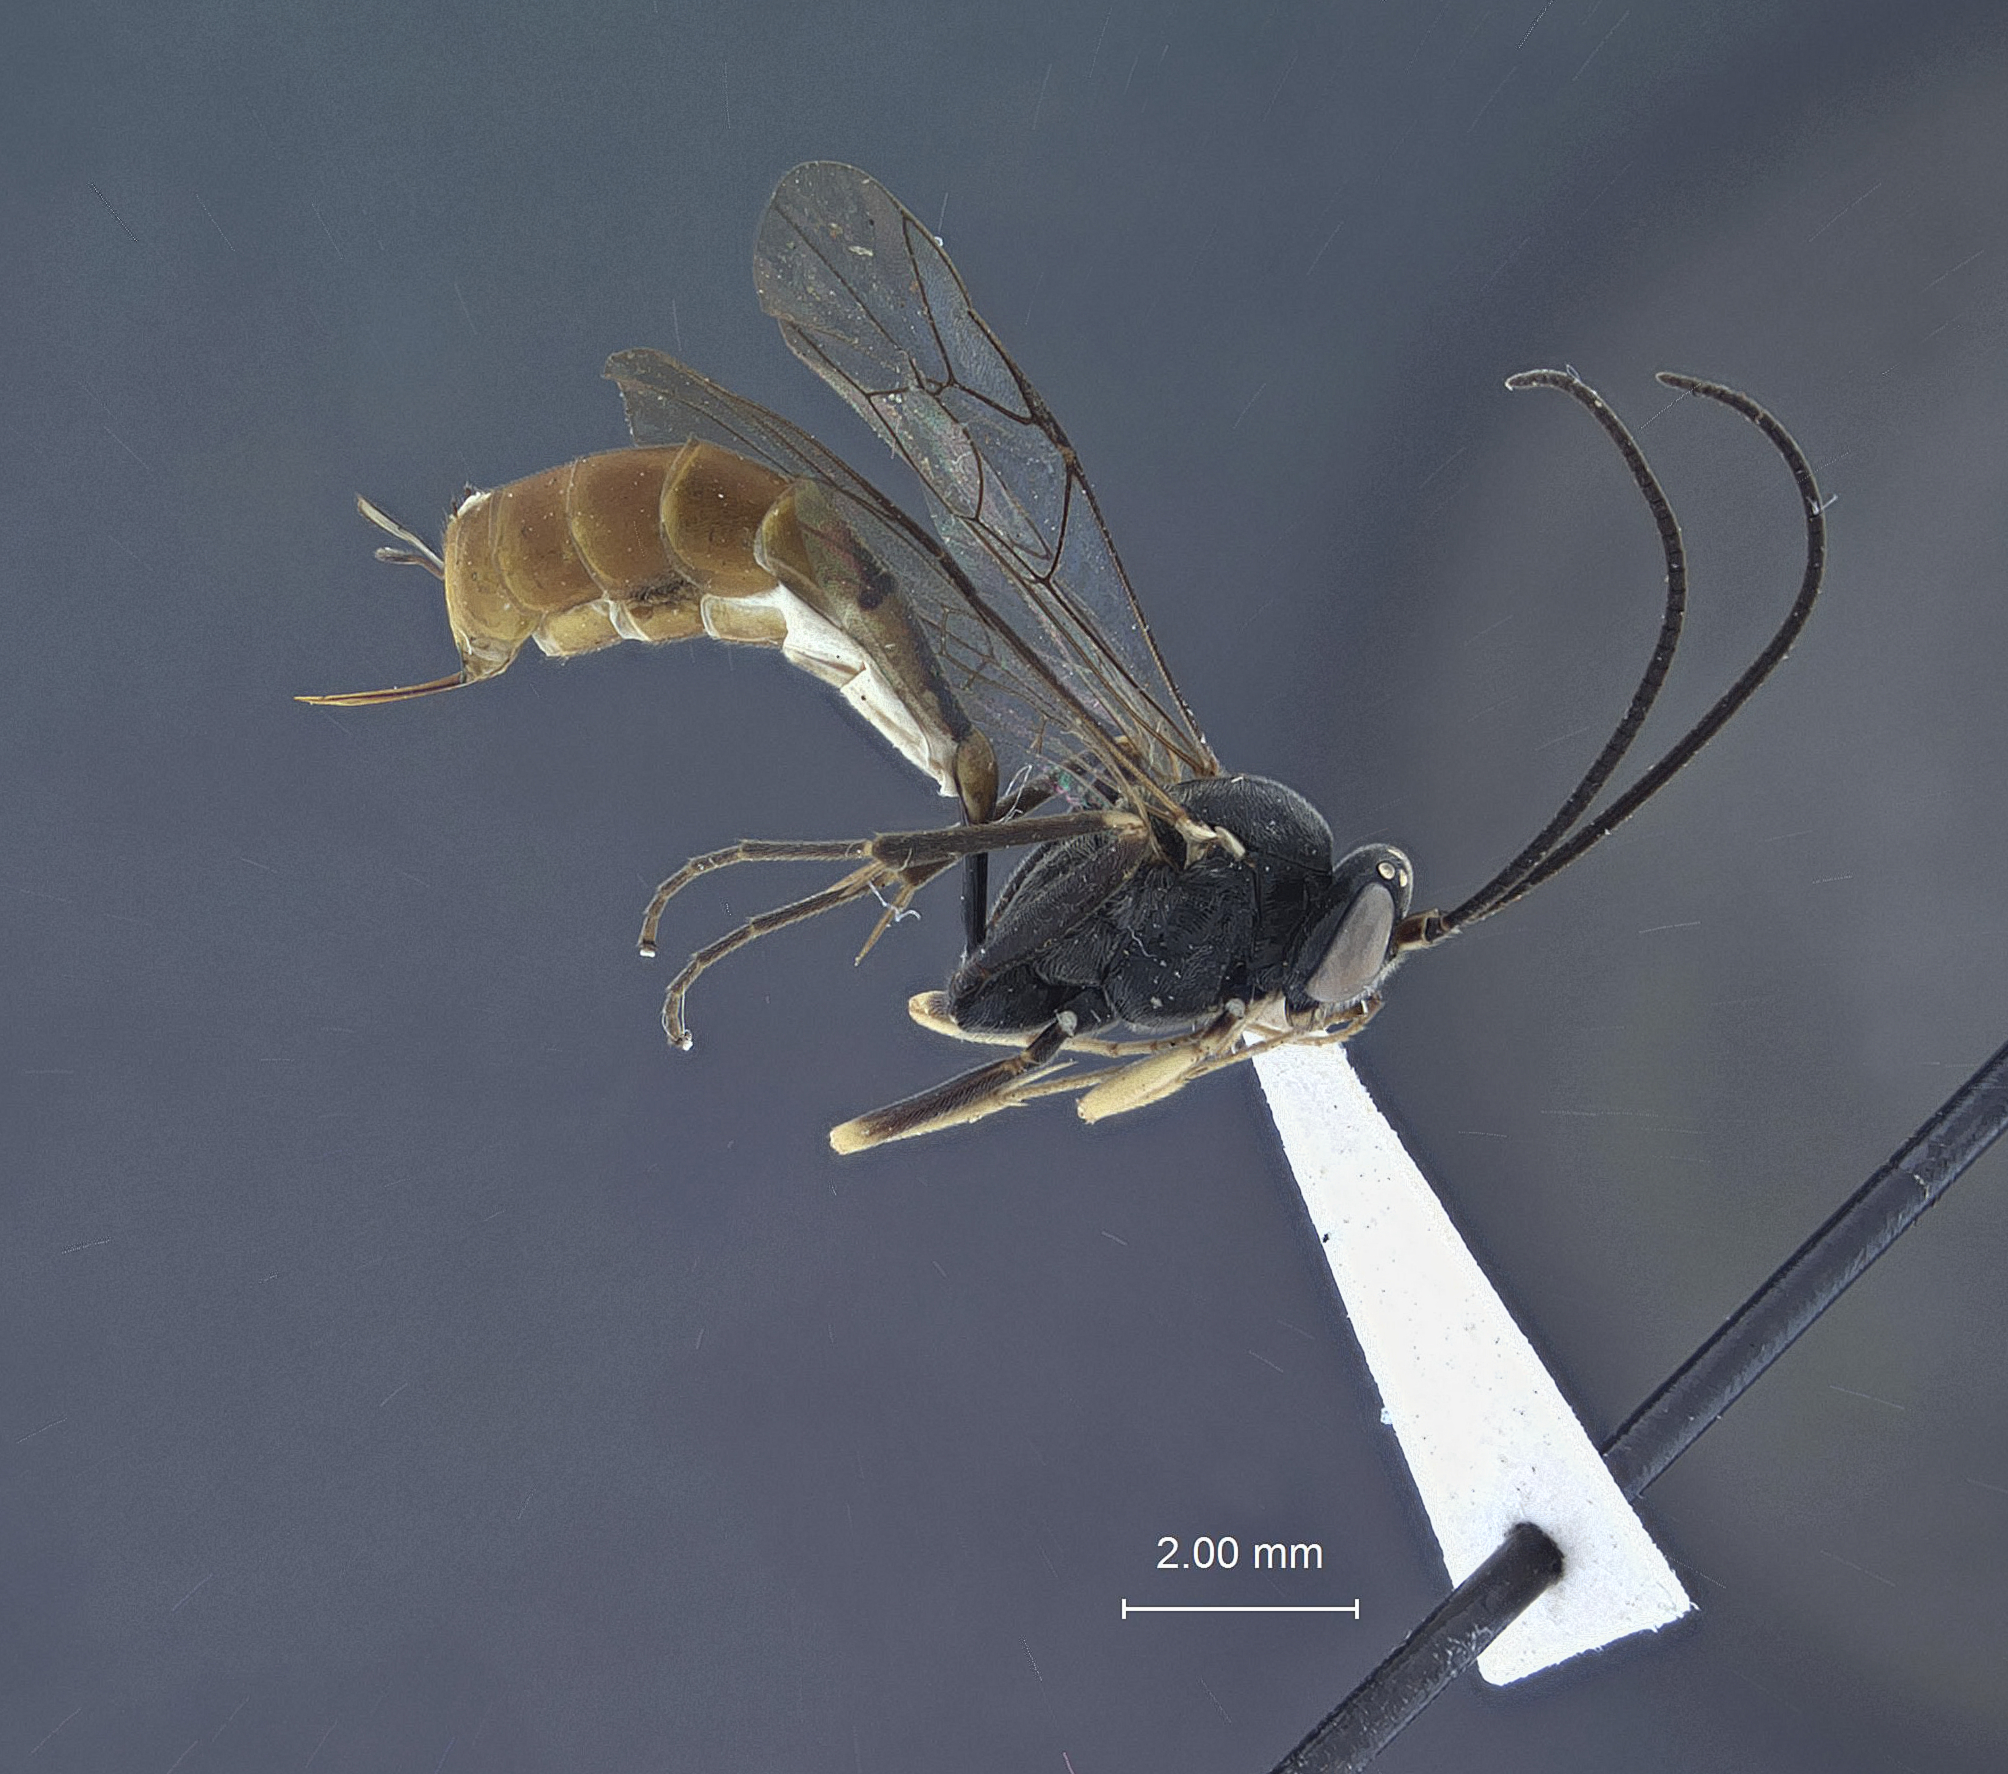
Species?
Casinaria corrupta
